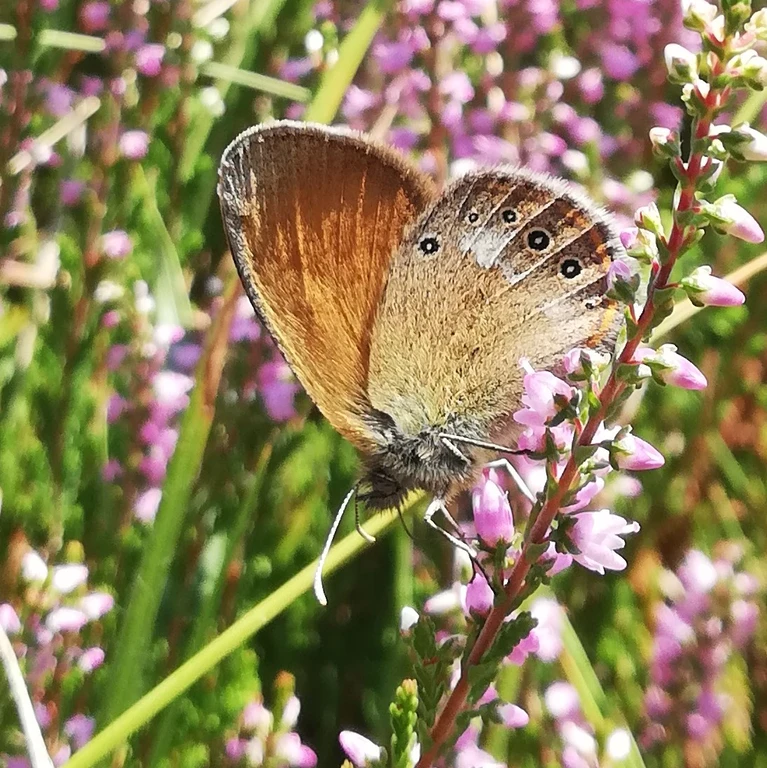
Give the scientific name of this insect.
Coenonympha glycerion (also Coenonympha iphis)
